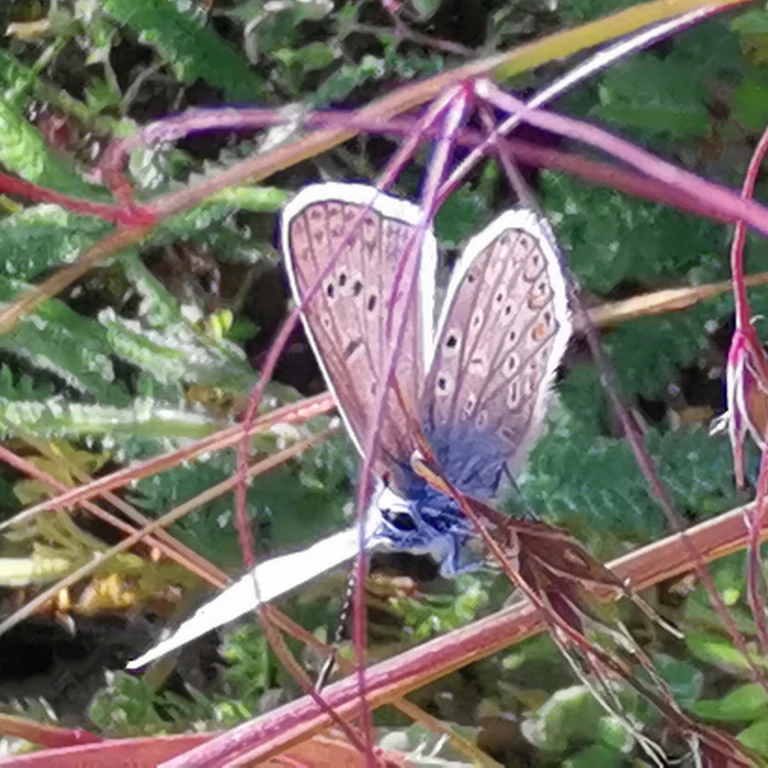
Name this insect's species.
Polyommatus icarus
